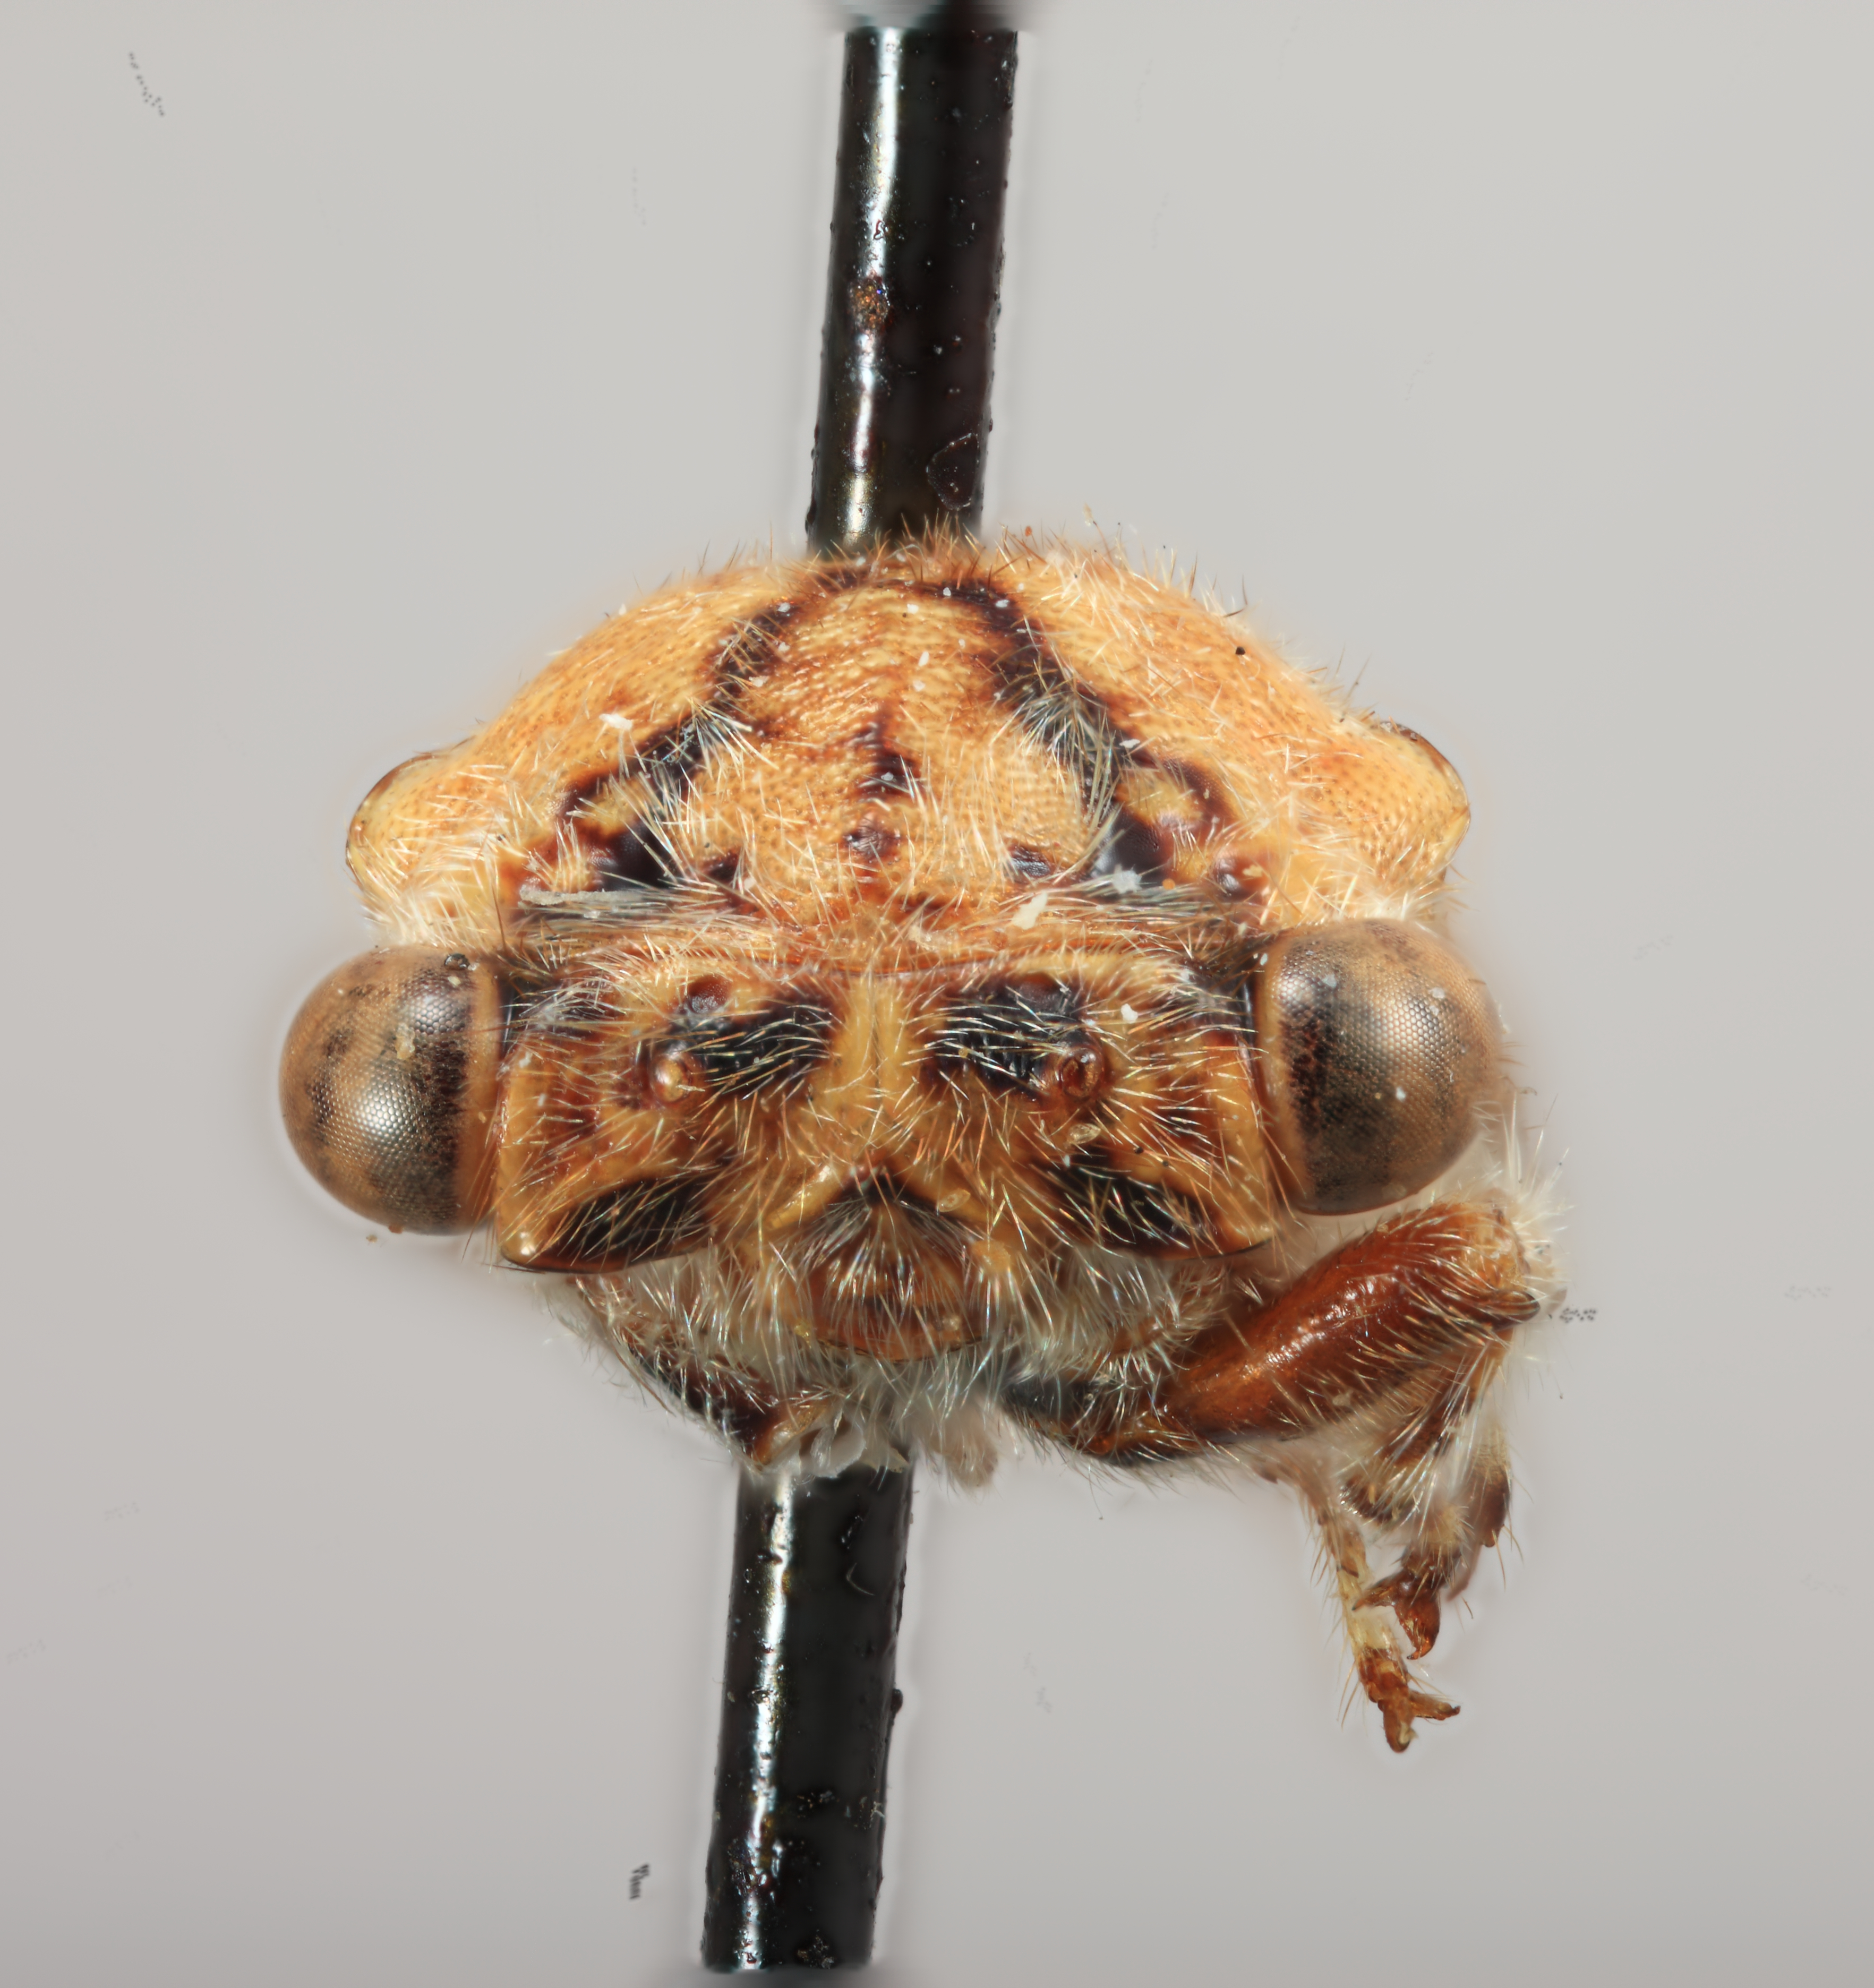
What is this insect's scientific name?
Nicomia buccina
